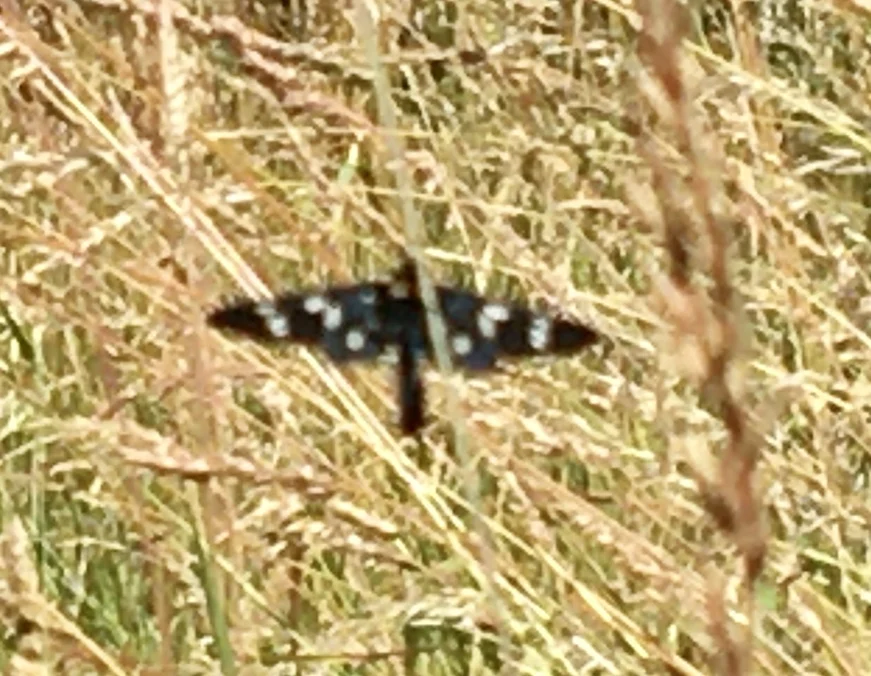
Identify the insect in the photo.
Amata phegea
